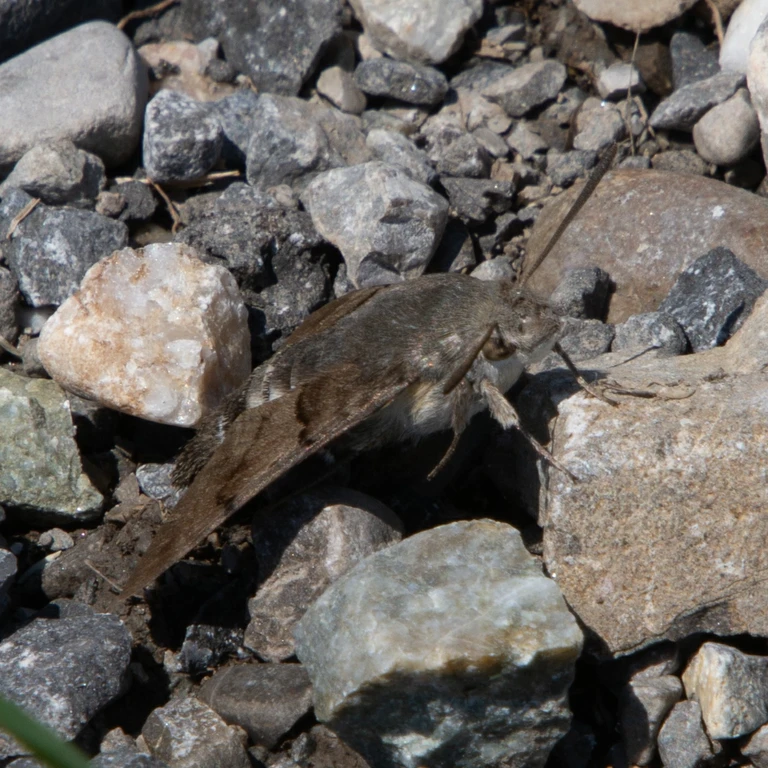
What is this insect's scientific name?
Macroglossum stellatarum
